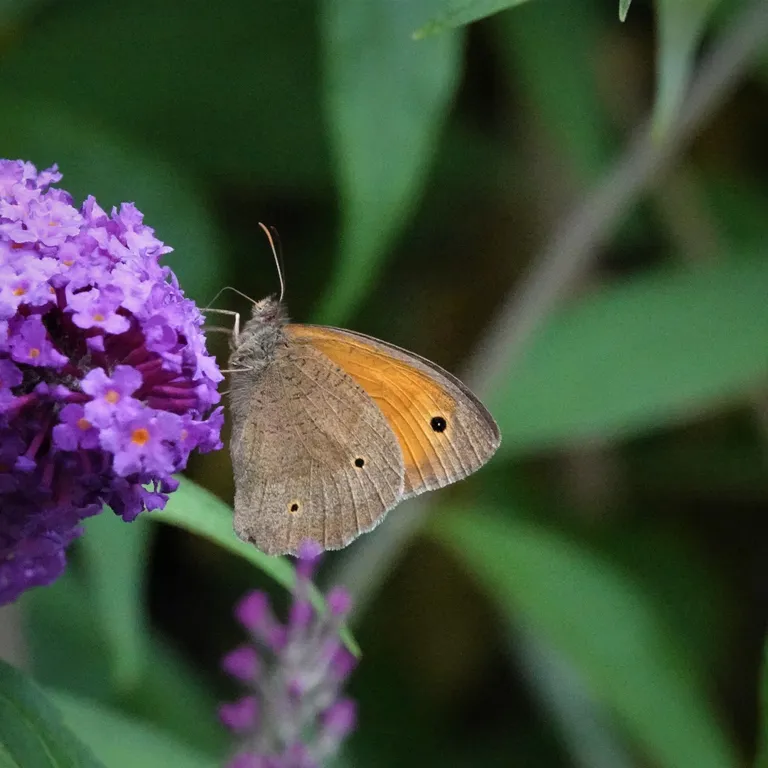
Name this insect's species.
Maniola jurtina
